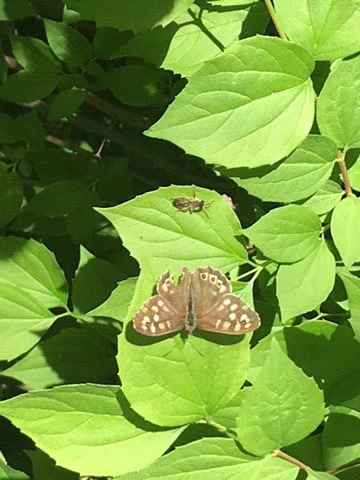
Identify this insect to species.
Pararge aegeria
